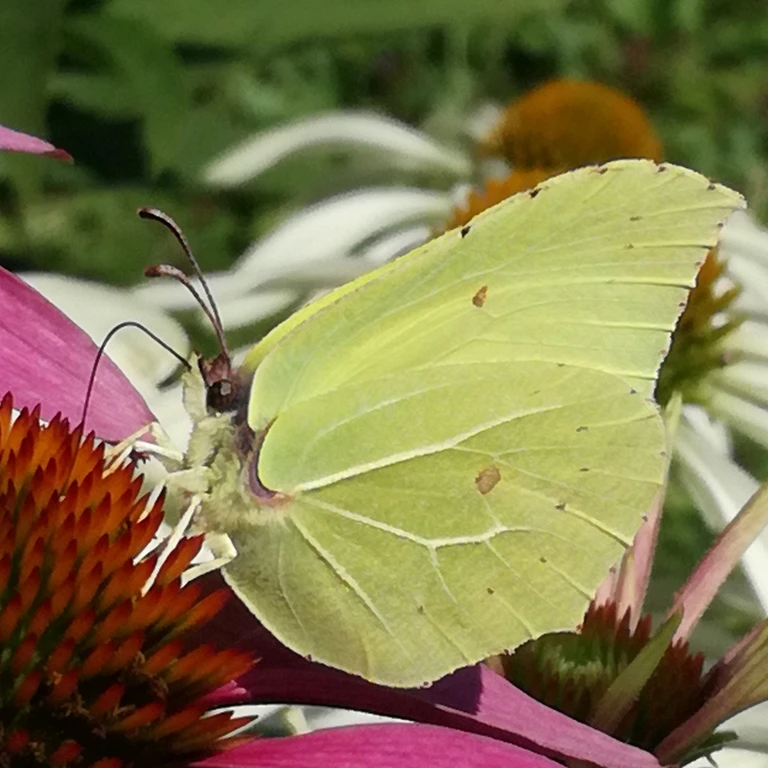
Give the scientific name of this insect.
Gonepteryx rhamni
